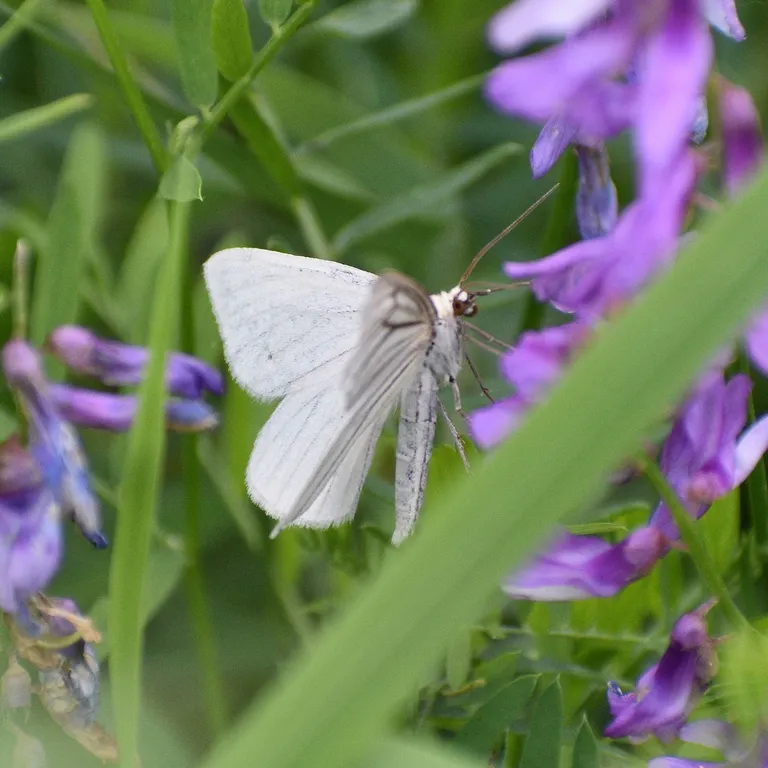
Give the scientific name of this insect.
Siona lineata
